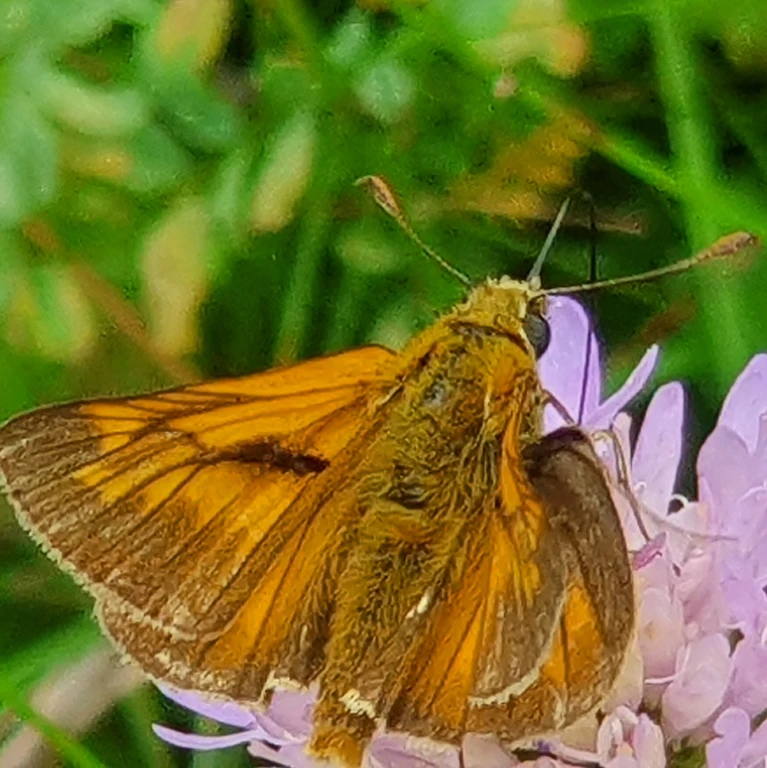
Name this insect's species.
Ochlodes sylvanus (also Ochlodes venata)
